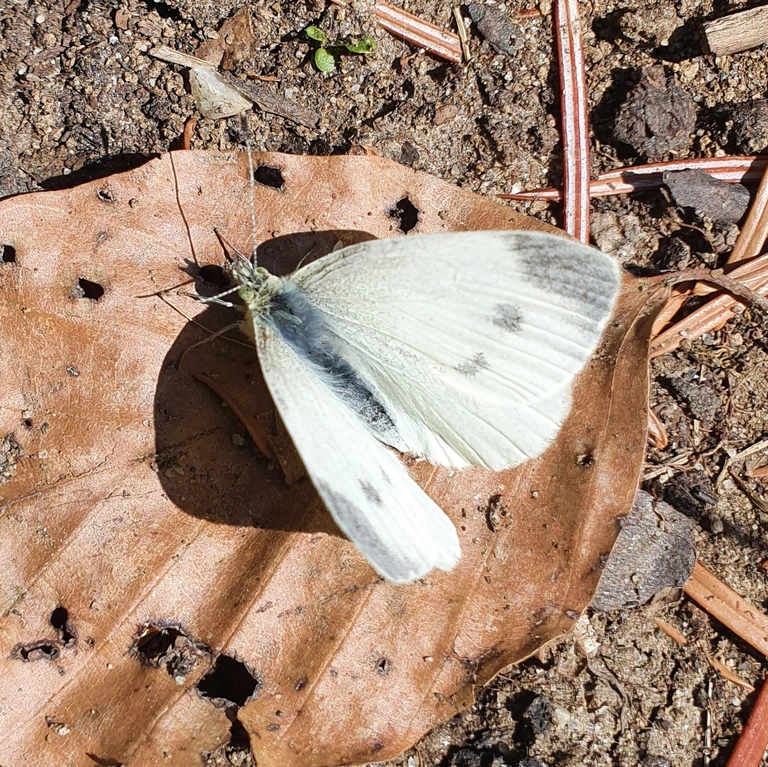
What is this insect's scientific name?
Pieris mannii
